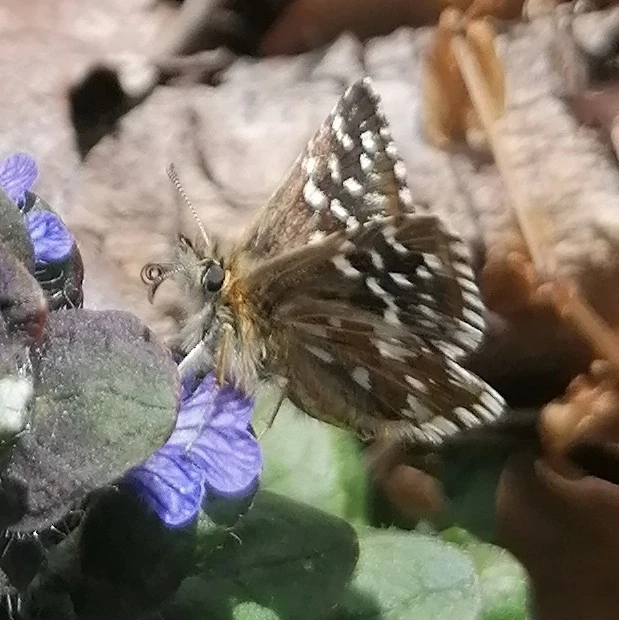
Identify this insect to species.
Pyrgus malvae
